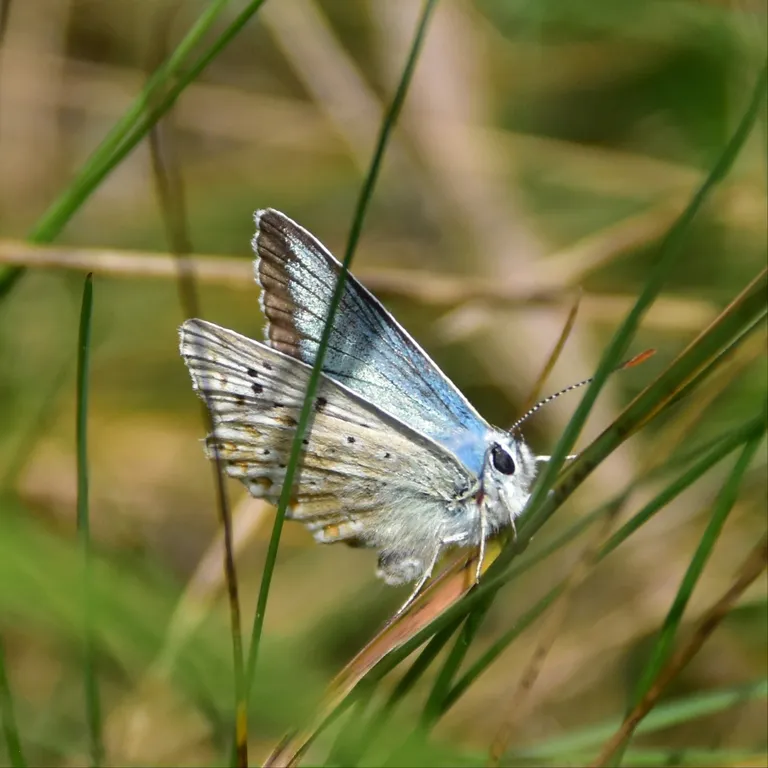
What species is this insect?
Lysandra coridon
